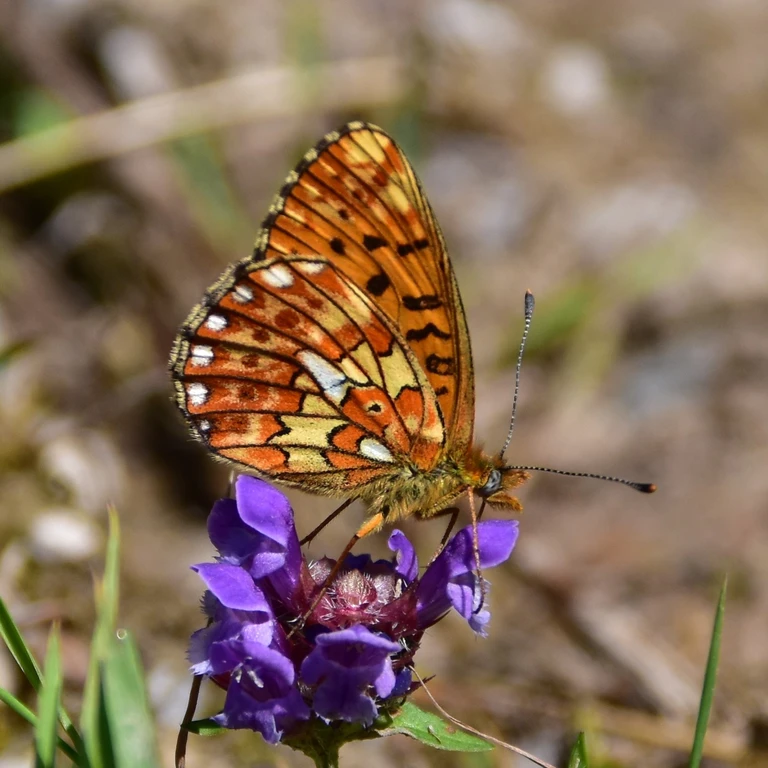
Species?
Boloria euphrosyne (also Clossiana euphrosyne)
